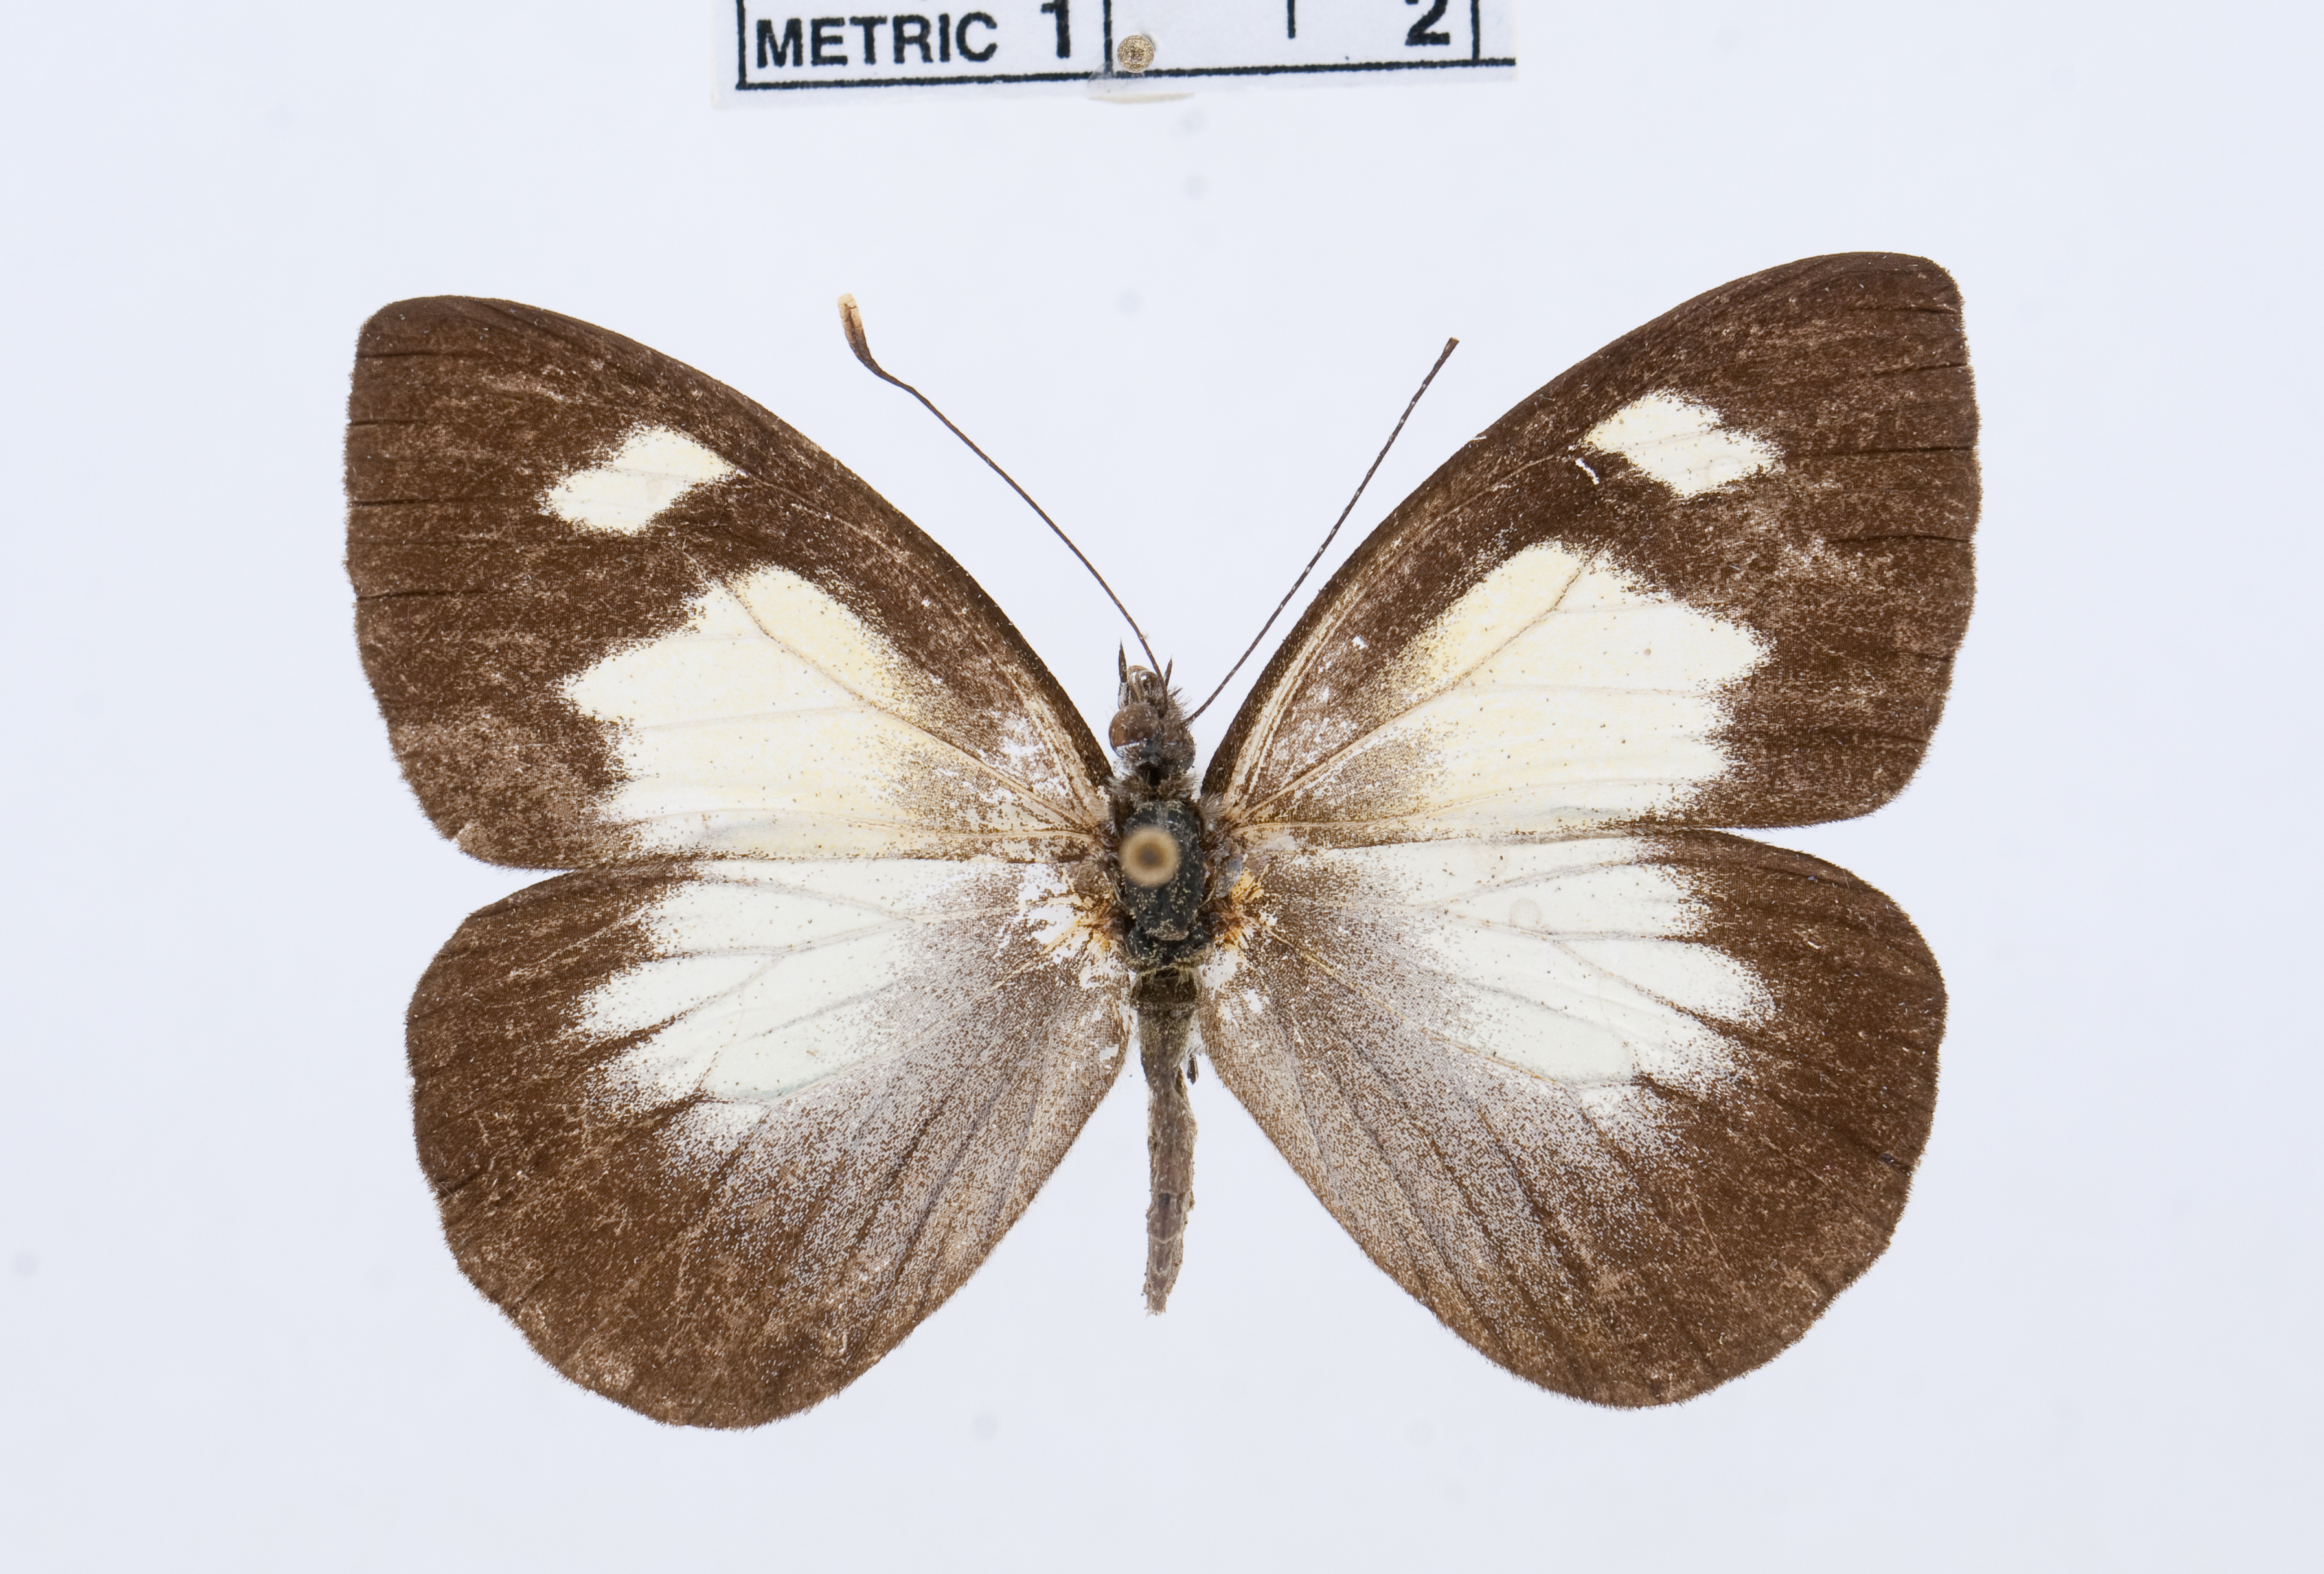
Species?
Leptophobia philoma
